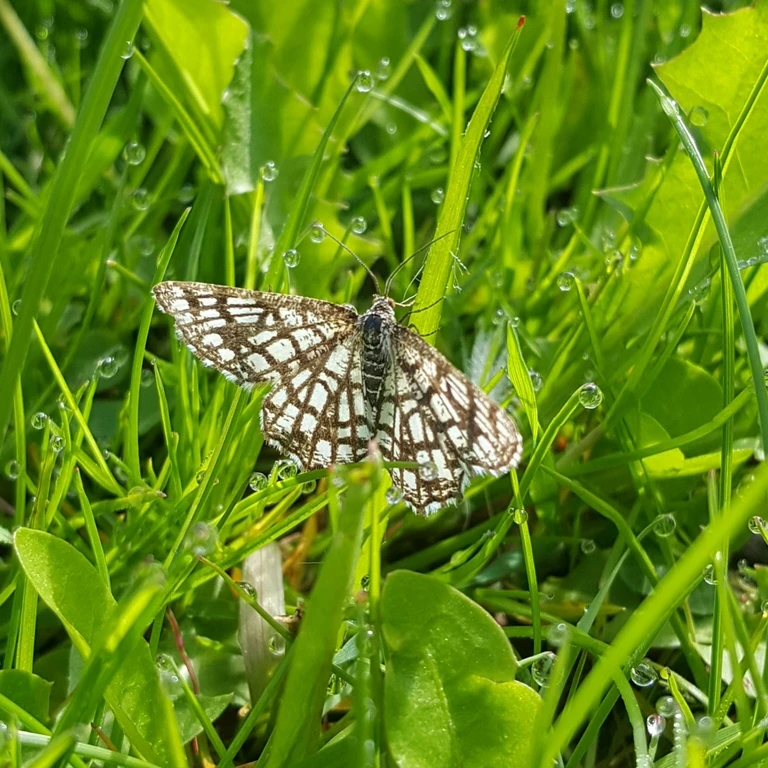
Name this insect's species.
Chiasmia clathrata
